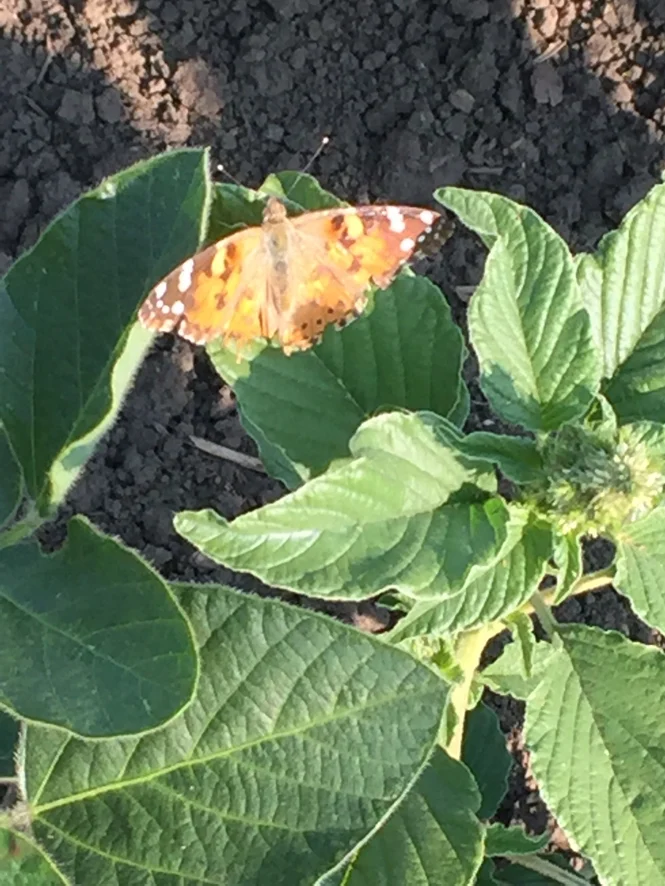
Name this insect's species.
Vanessa cardui
